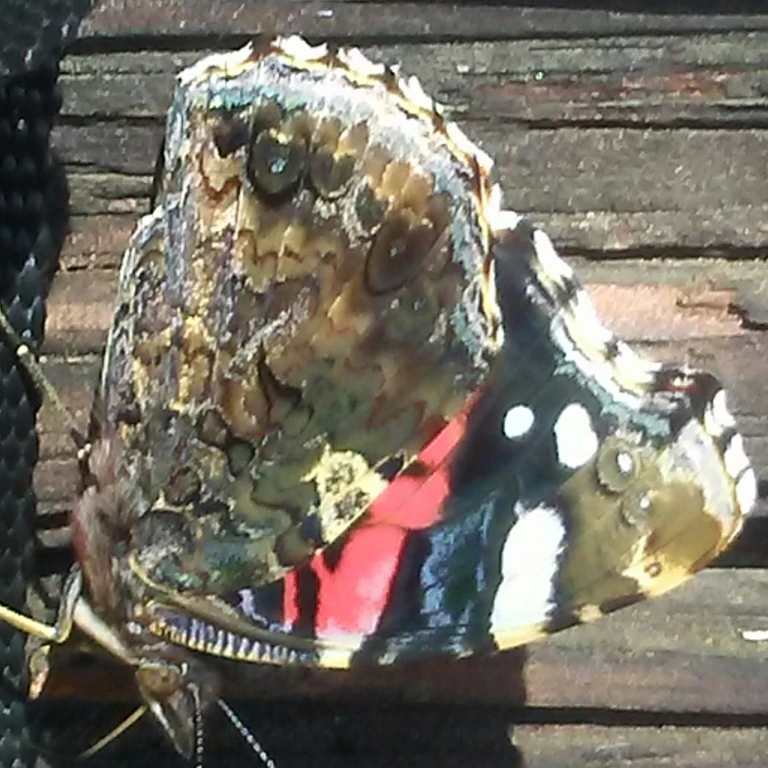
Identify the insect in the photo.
Vanessa atalanta
